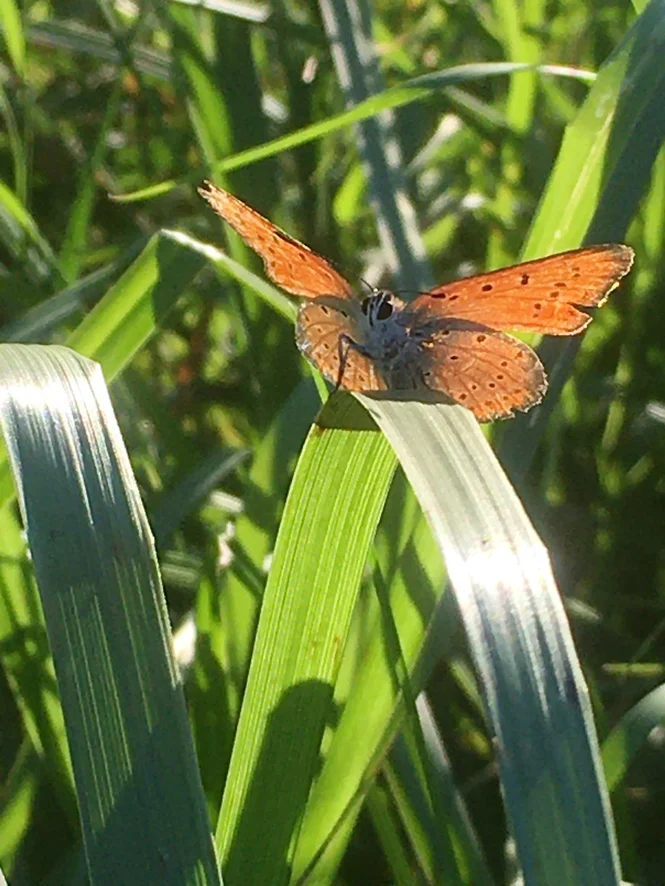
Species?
Lycaena dispar
